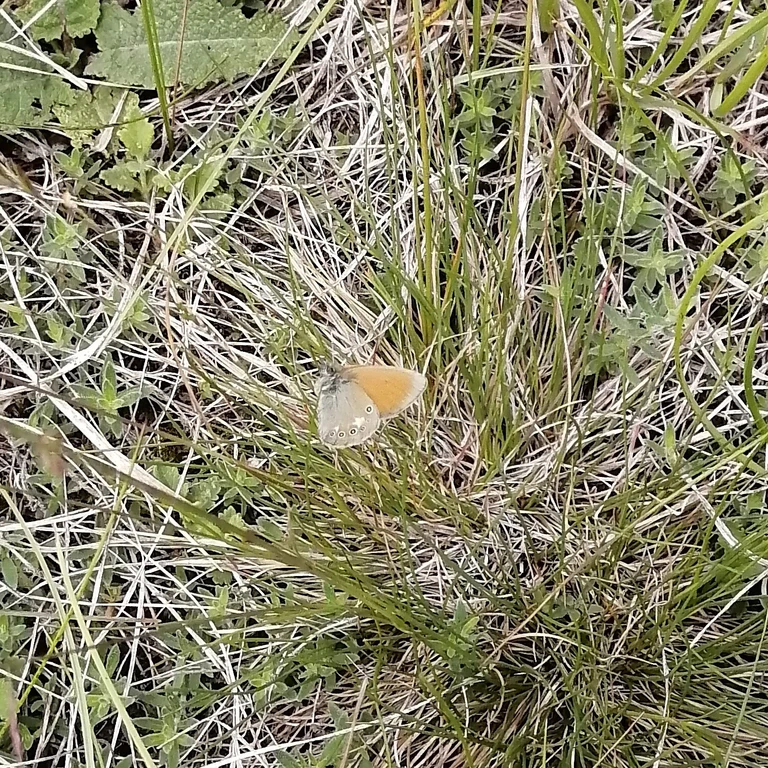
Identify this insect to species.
Coenonympha glycerion (also Coenonympha iphis)
